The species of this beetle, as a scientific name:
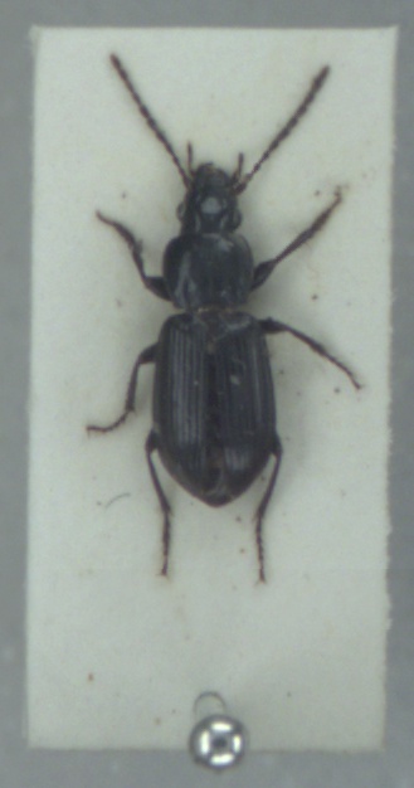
Pterostichus minor
